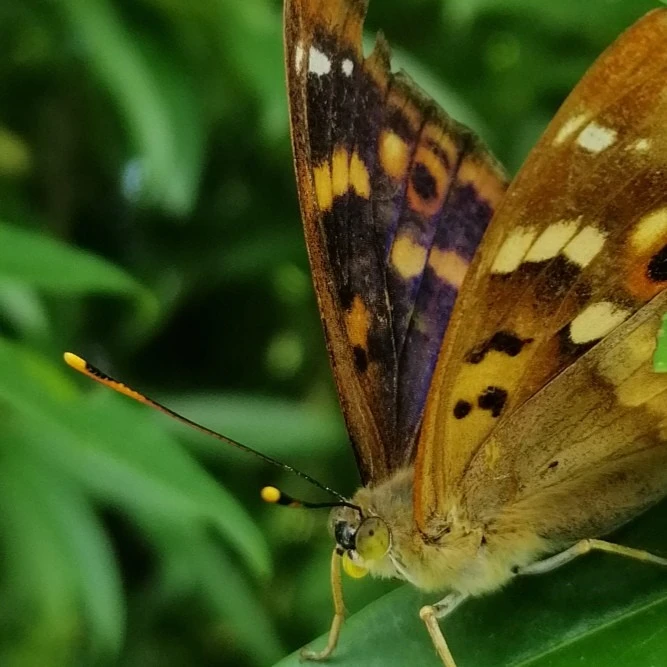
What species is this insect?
Apatura ilia
